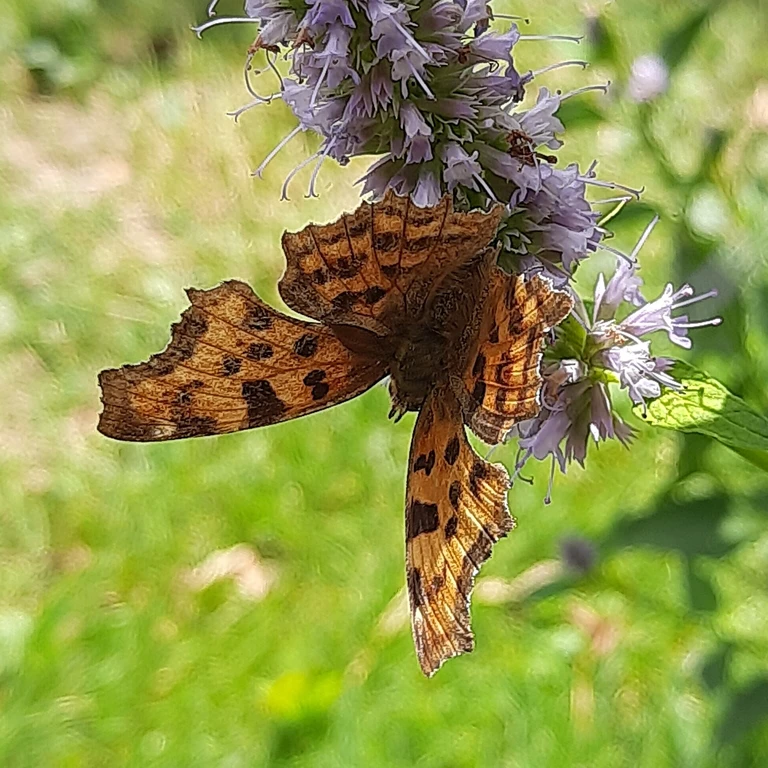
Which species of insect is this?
Polygonia c-album
